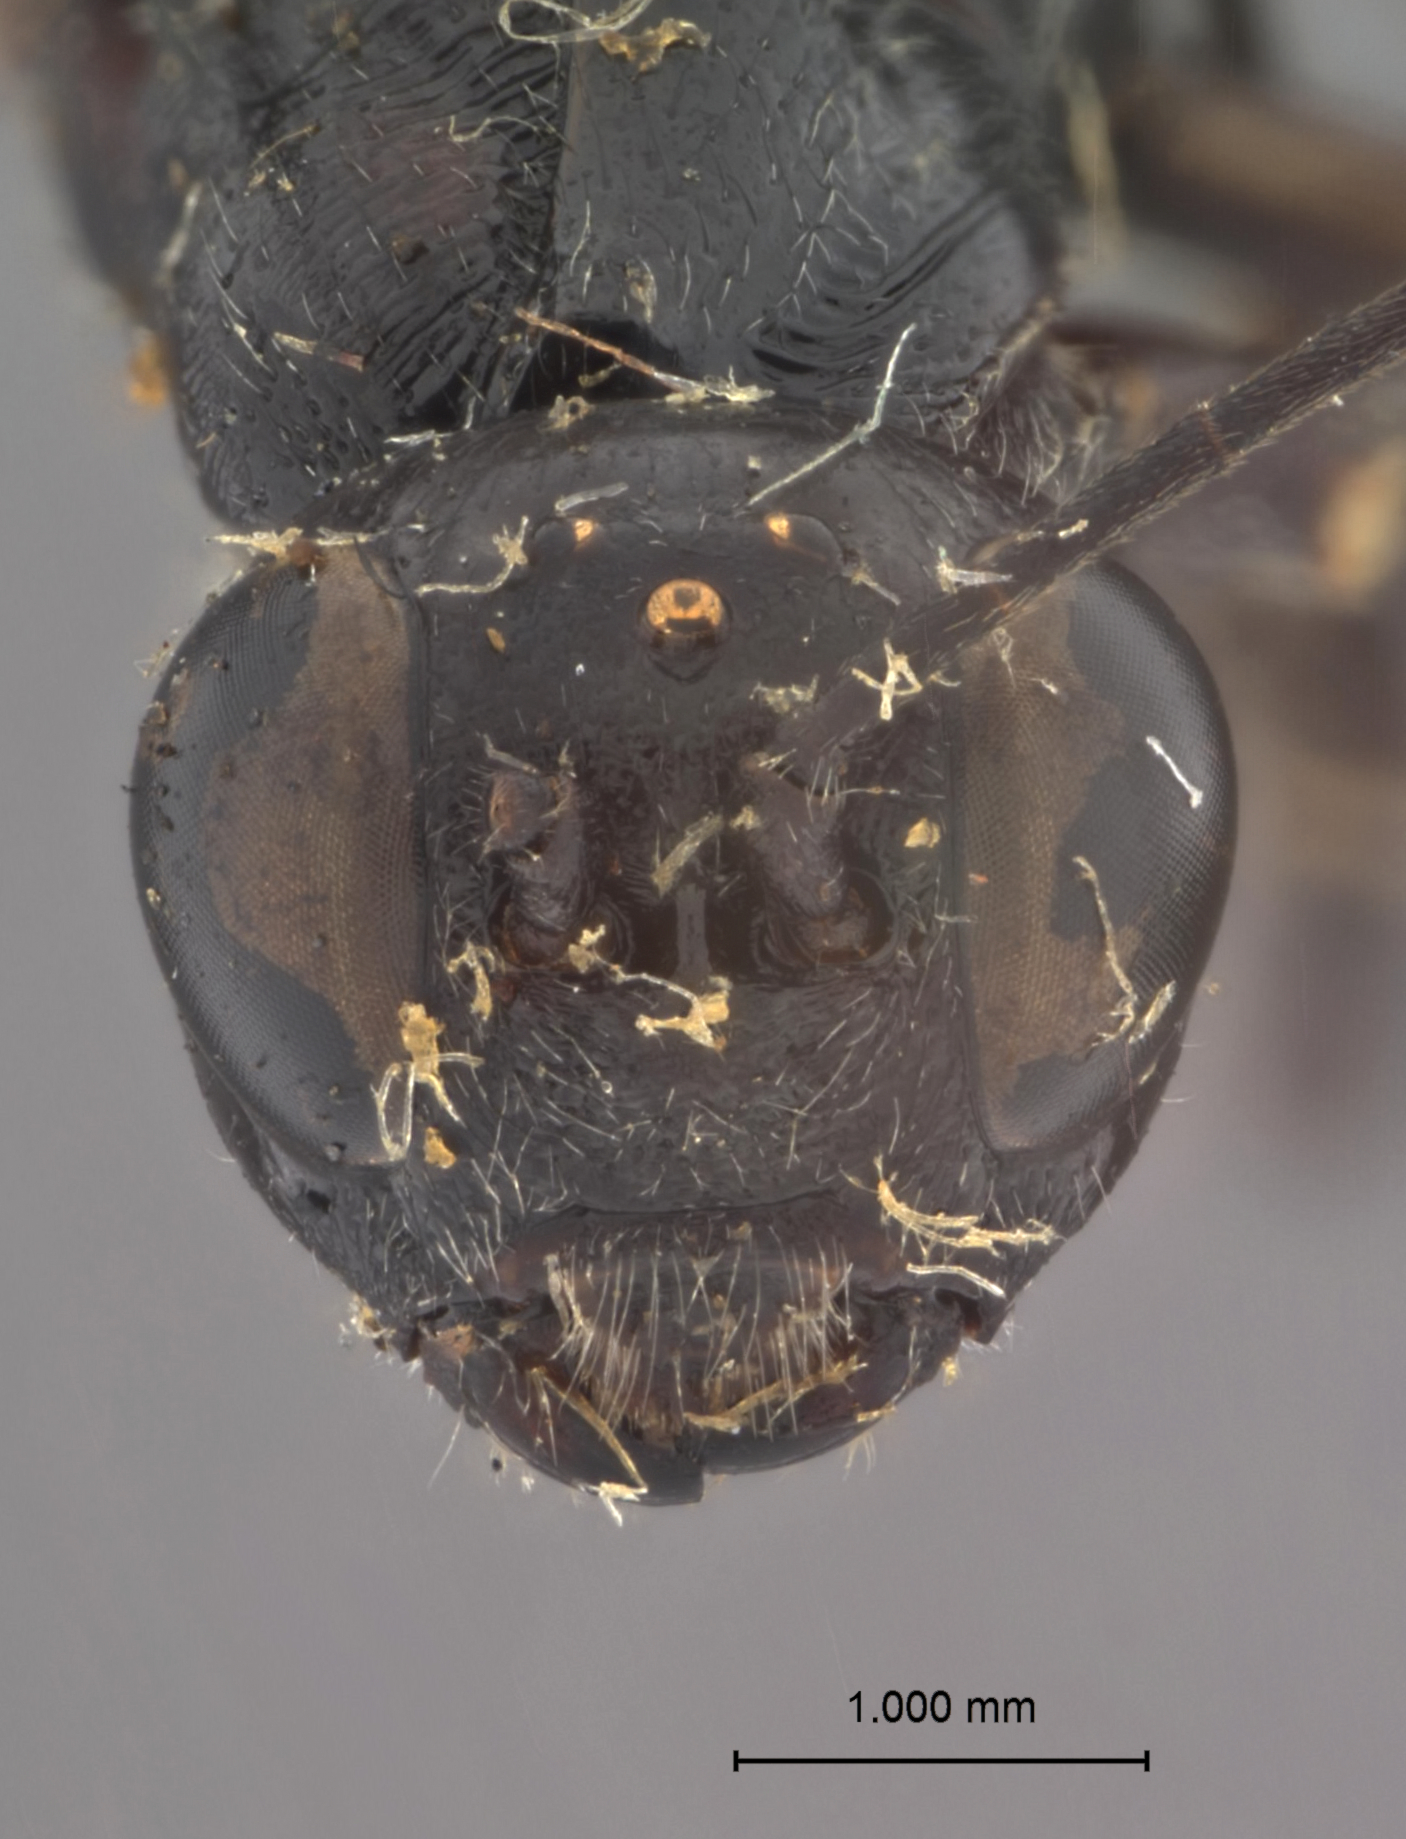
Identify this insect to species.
Xylonomus ruficoxis
